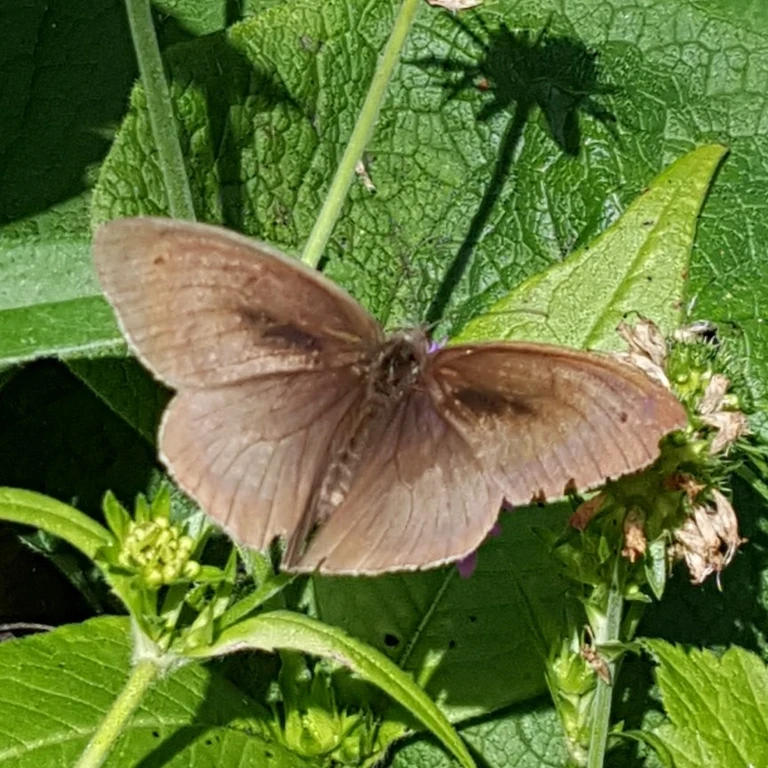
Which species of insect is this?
Maniola jurtina
